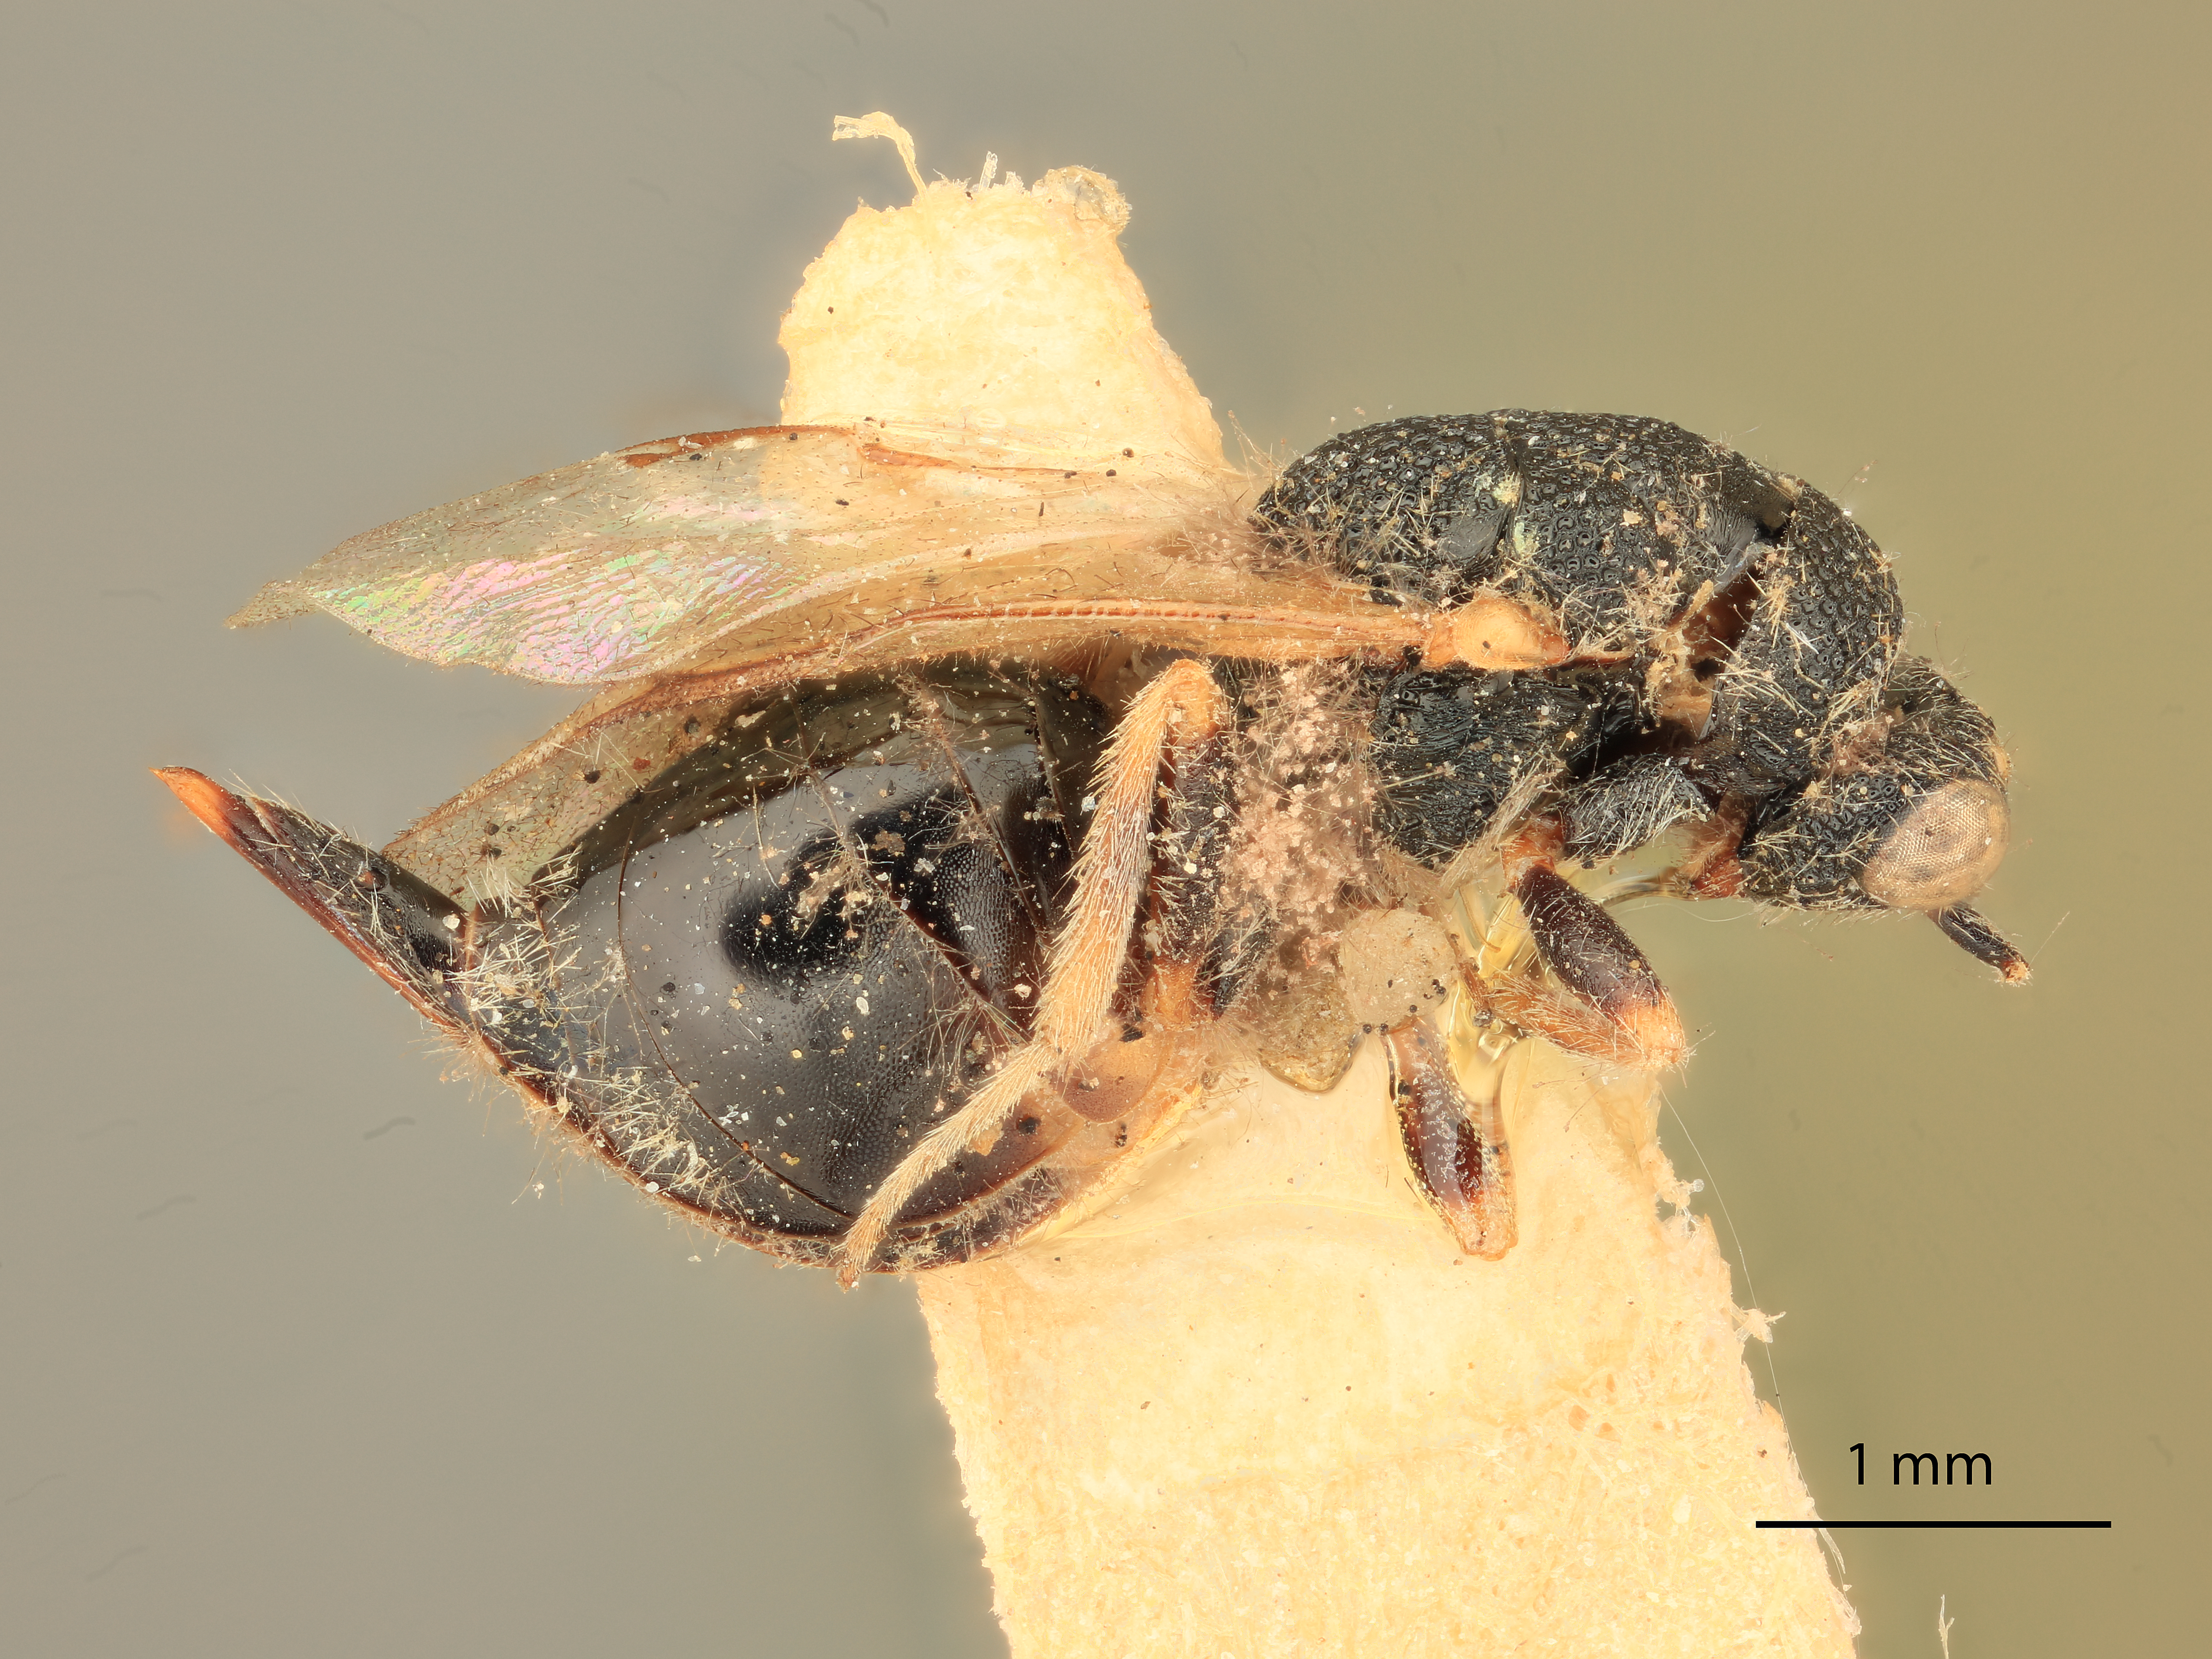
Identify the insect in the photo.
Eurytoma laxitas
